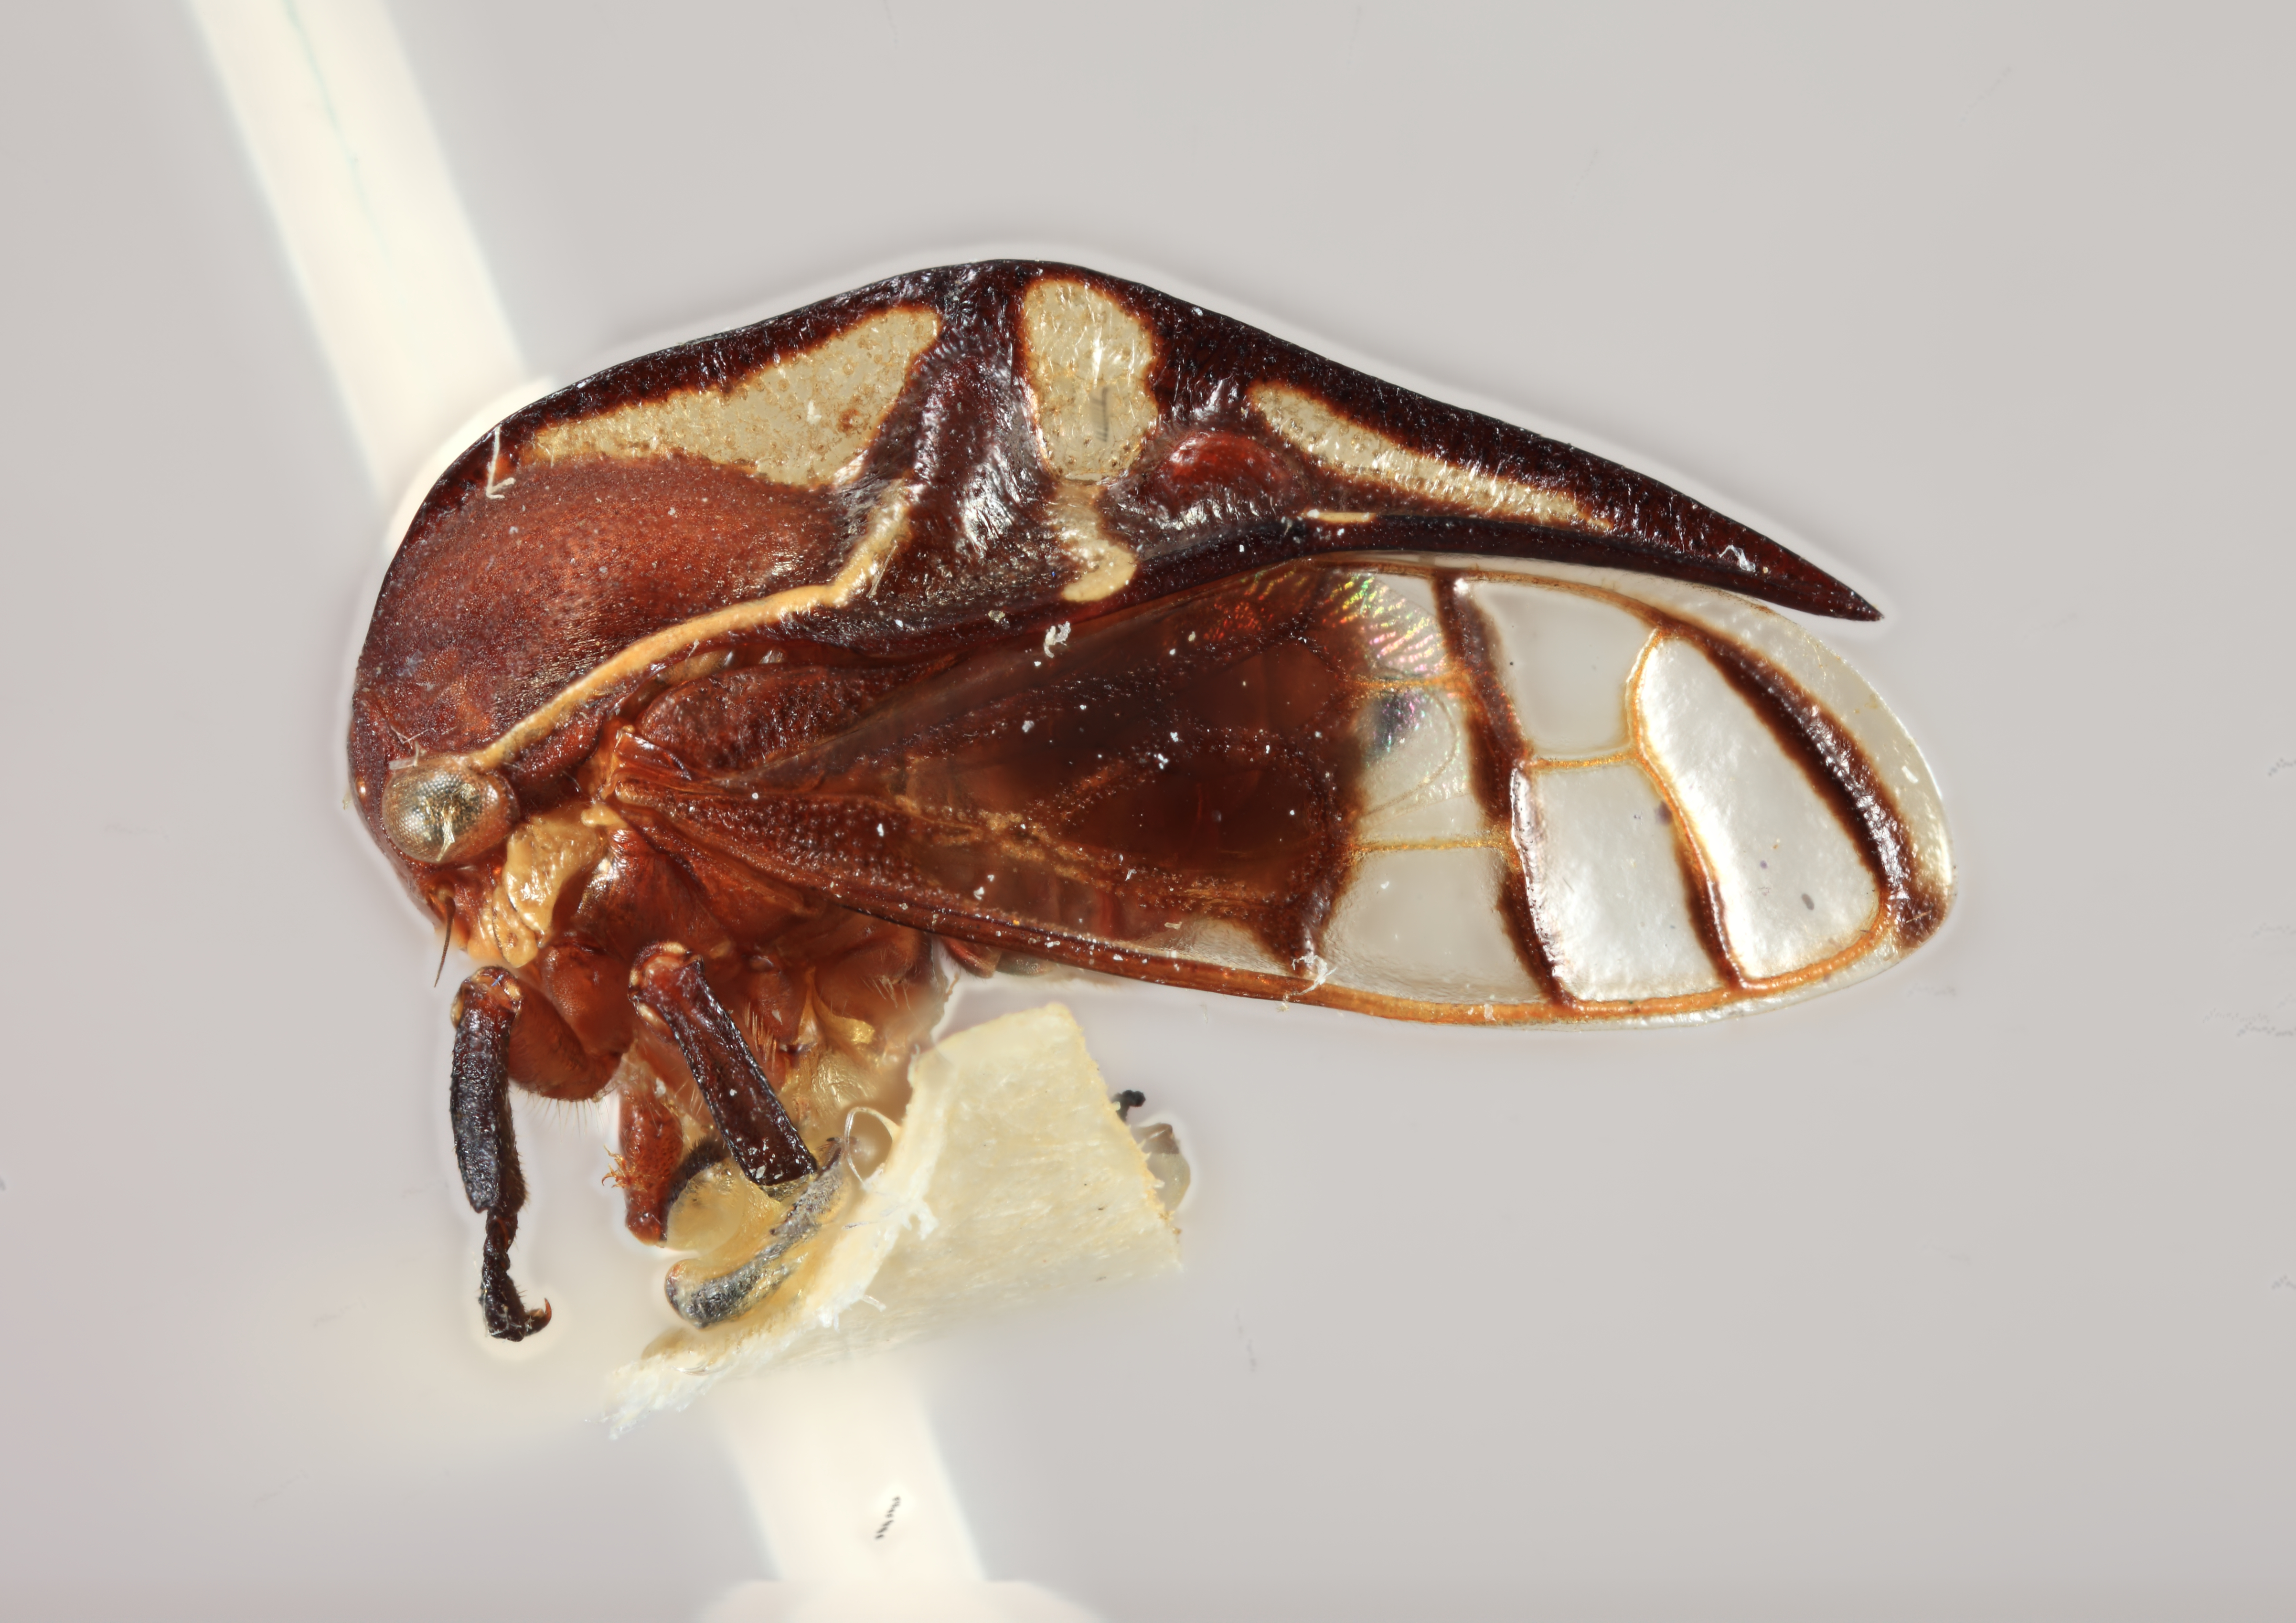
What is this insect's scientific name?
Thuris fenestratus
